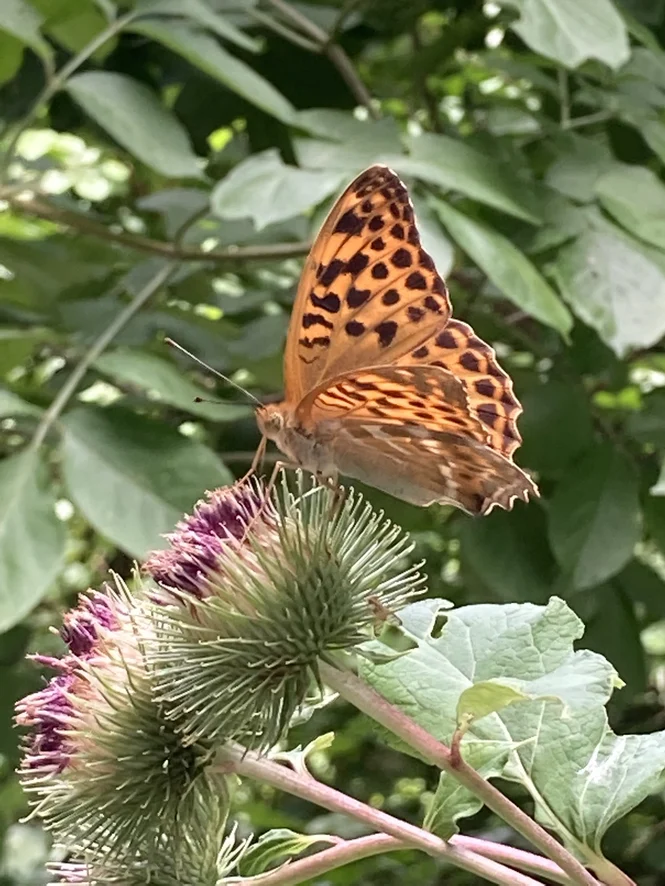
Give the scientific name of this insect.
Argynnis paphia
